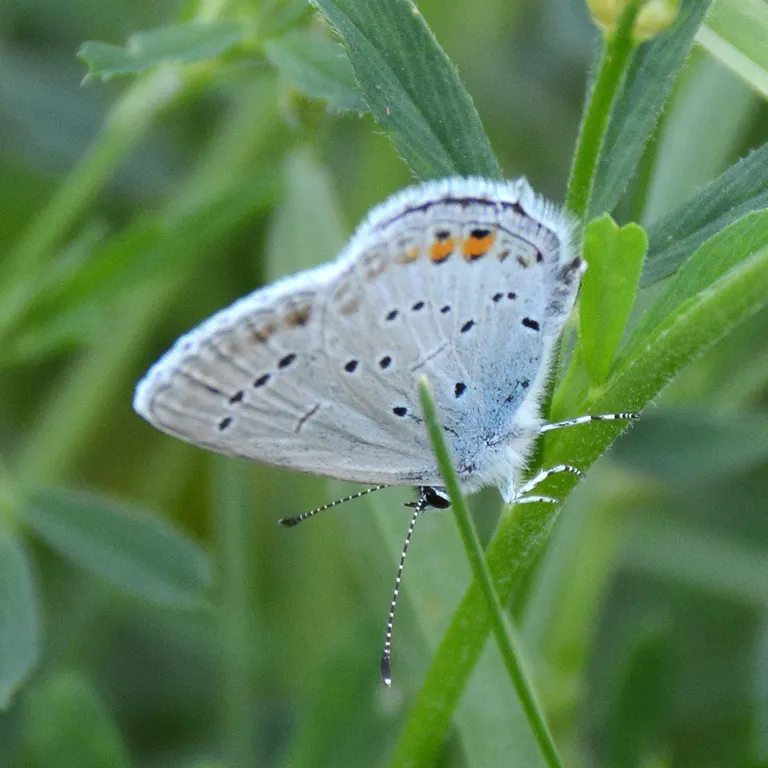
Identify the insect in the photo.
Cupido argiades (also Elkalyce argiades)
